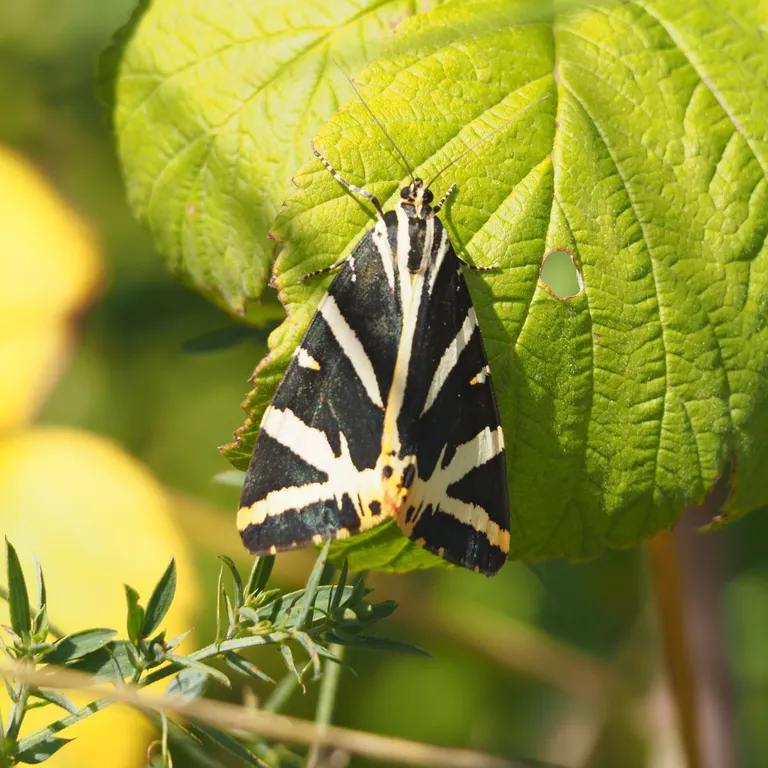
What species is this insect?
Euplagia quadripunctaria
